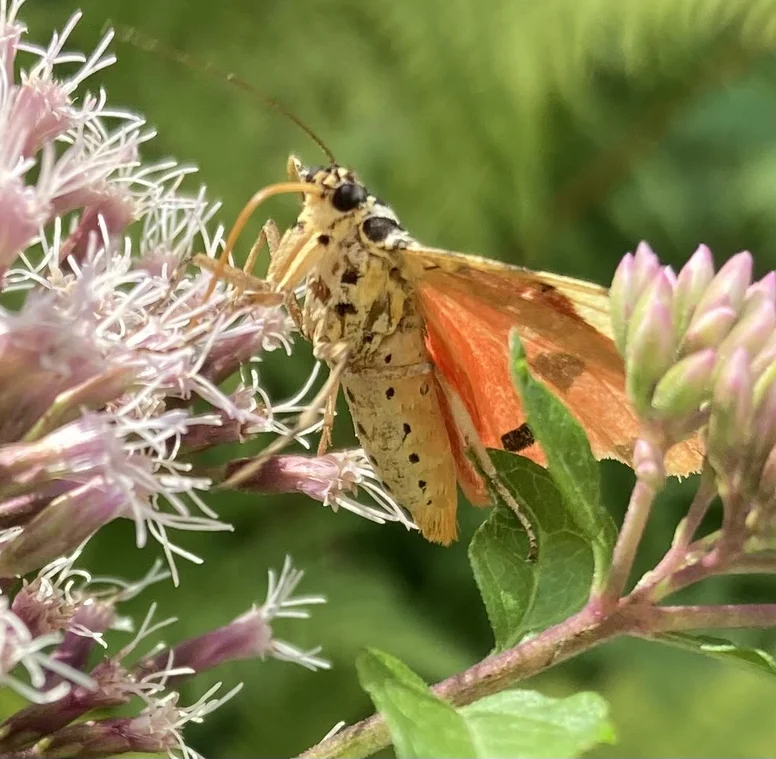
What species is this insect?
Euplagia quadripunctaria
